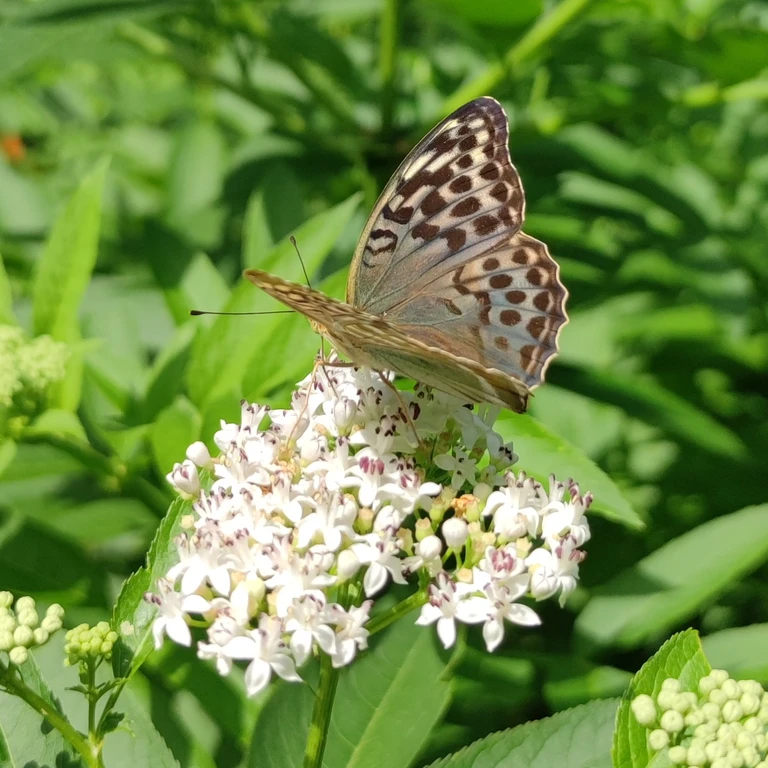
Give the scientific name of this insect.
Argynnis paphia
